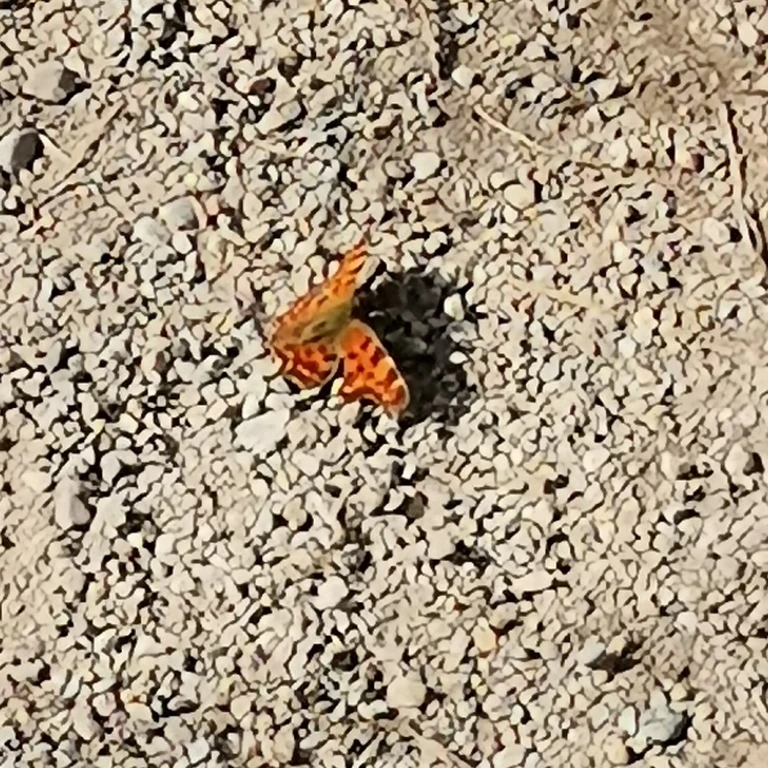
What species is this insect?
Polygonia c-album
